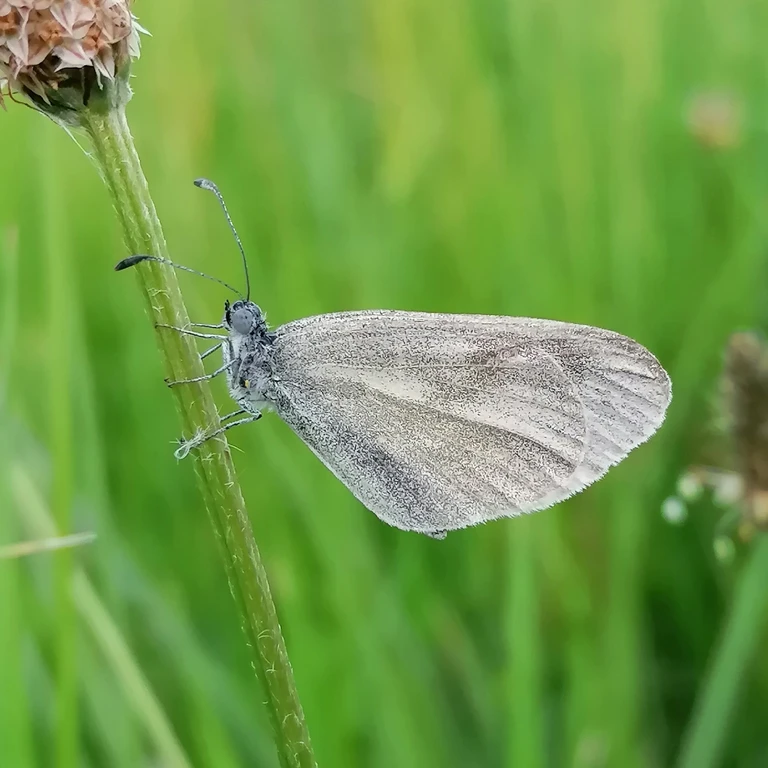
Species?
Leptidea sinapis/juvernica
